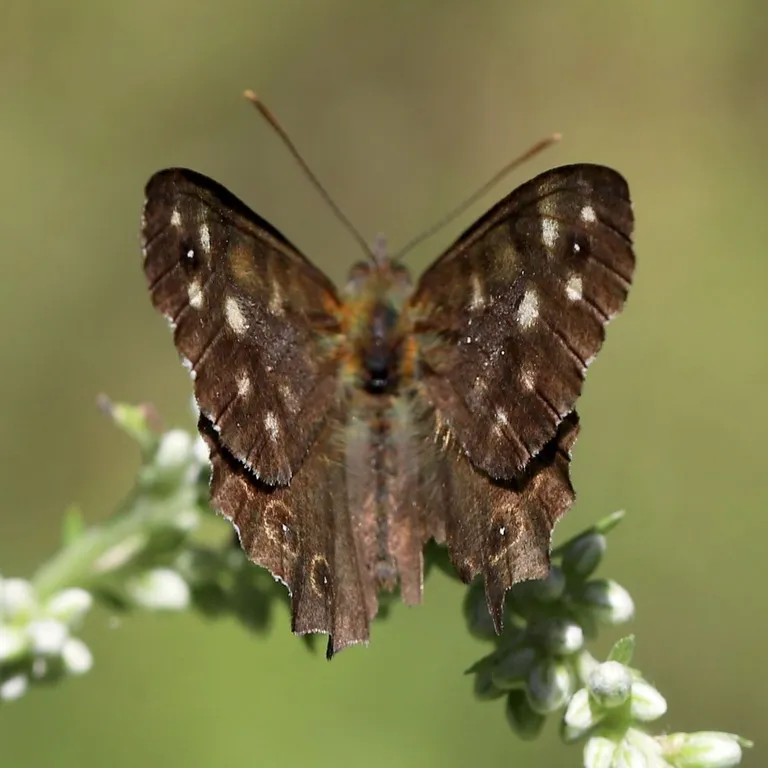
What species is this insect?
Pararge aegeria
